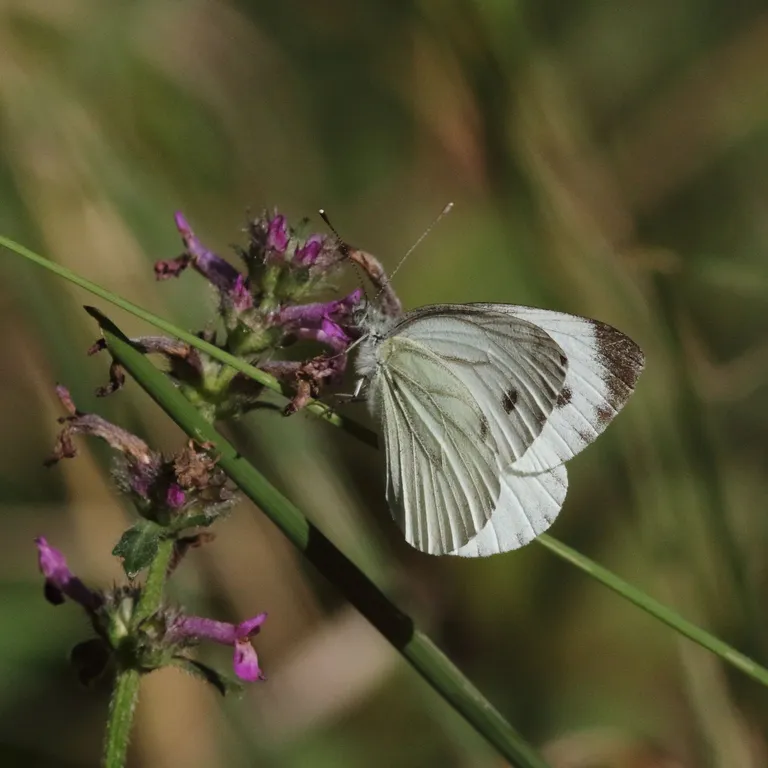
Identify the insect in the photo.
Pieris napi
